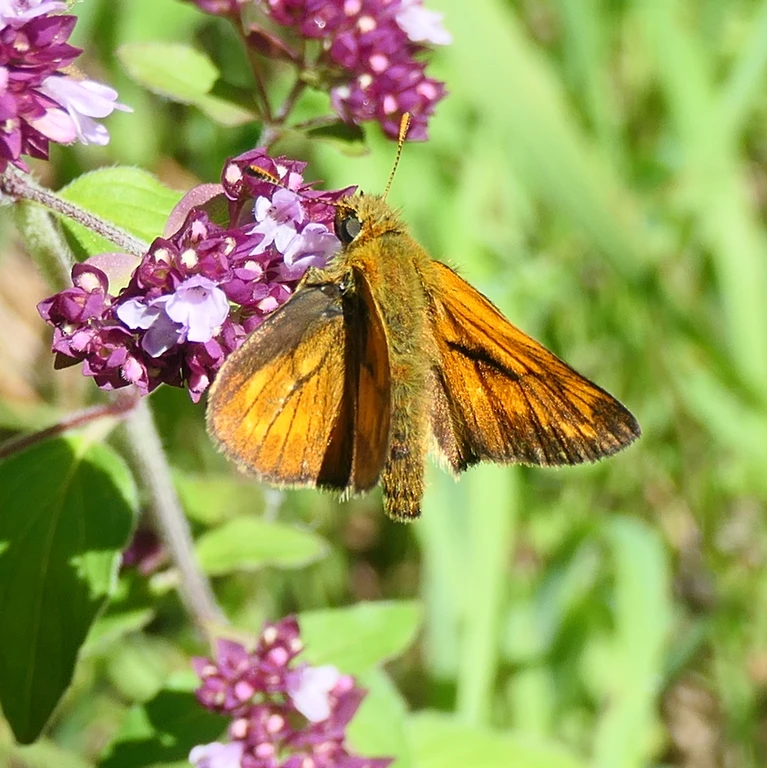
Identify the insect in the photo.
Ochlodes sylvanus (also Ochlodes venata)
